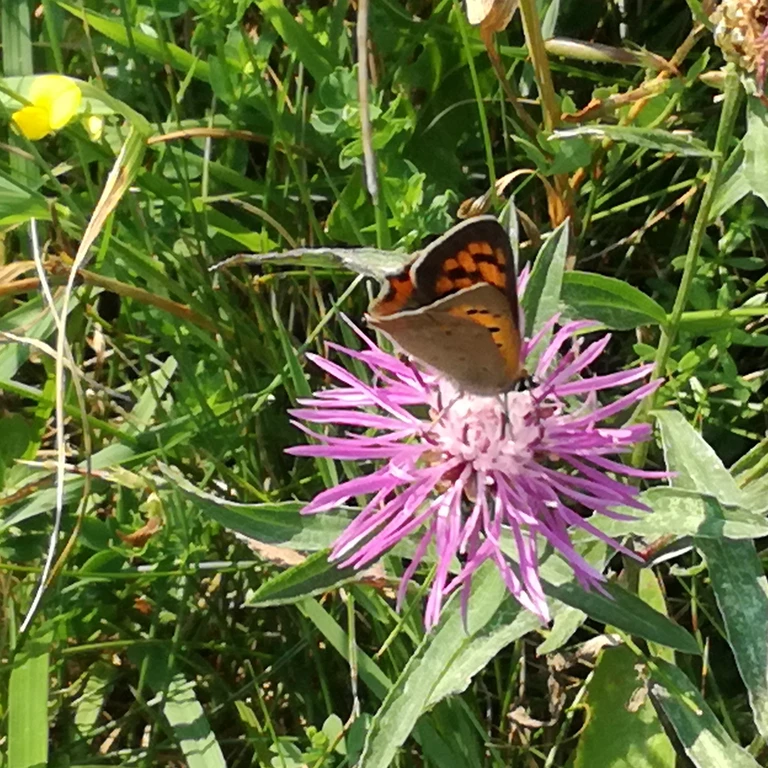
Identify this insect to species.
Lycaena phlaeas
